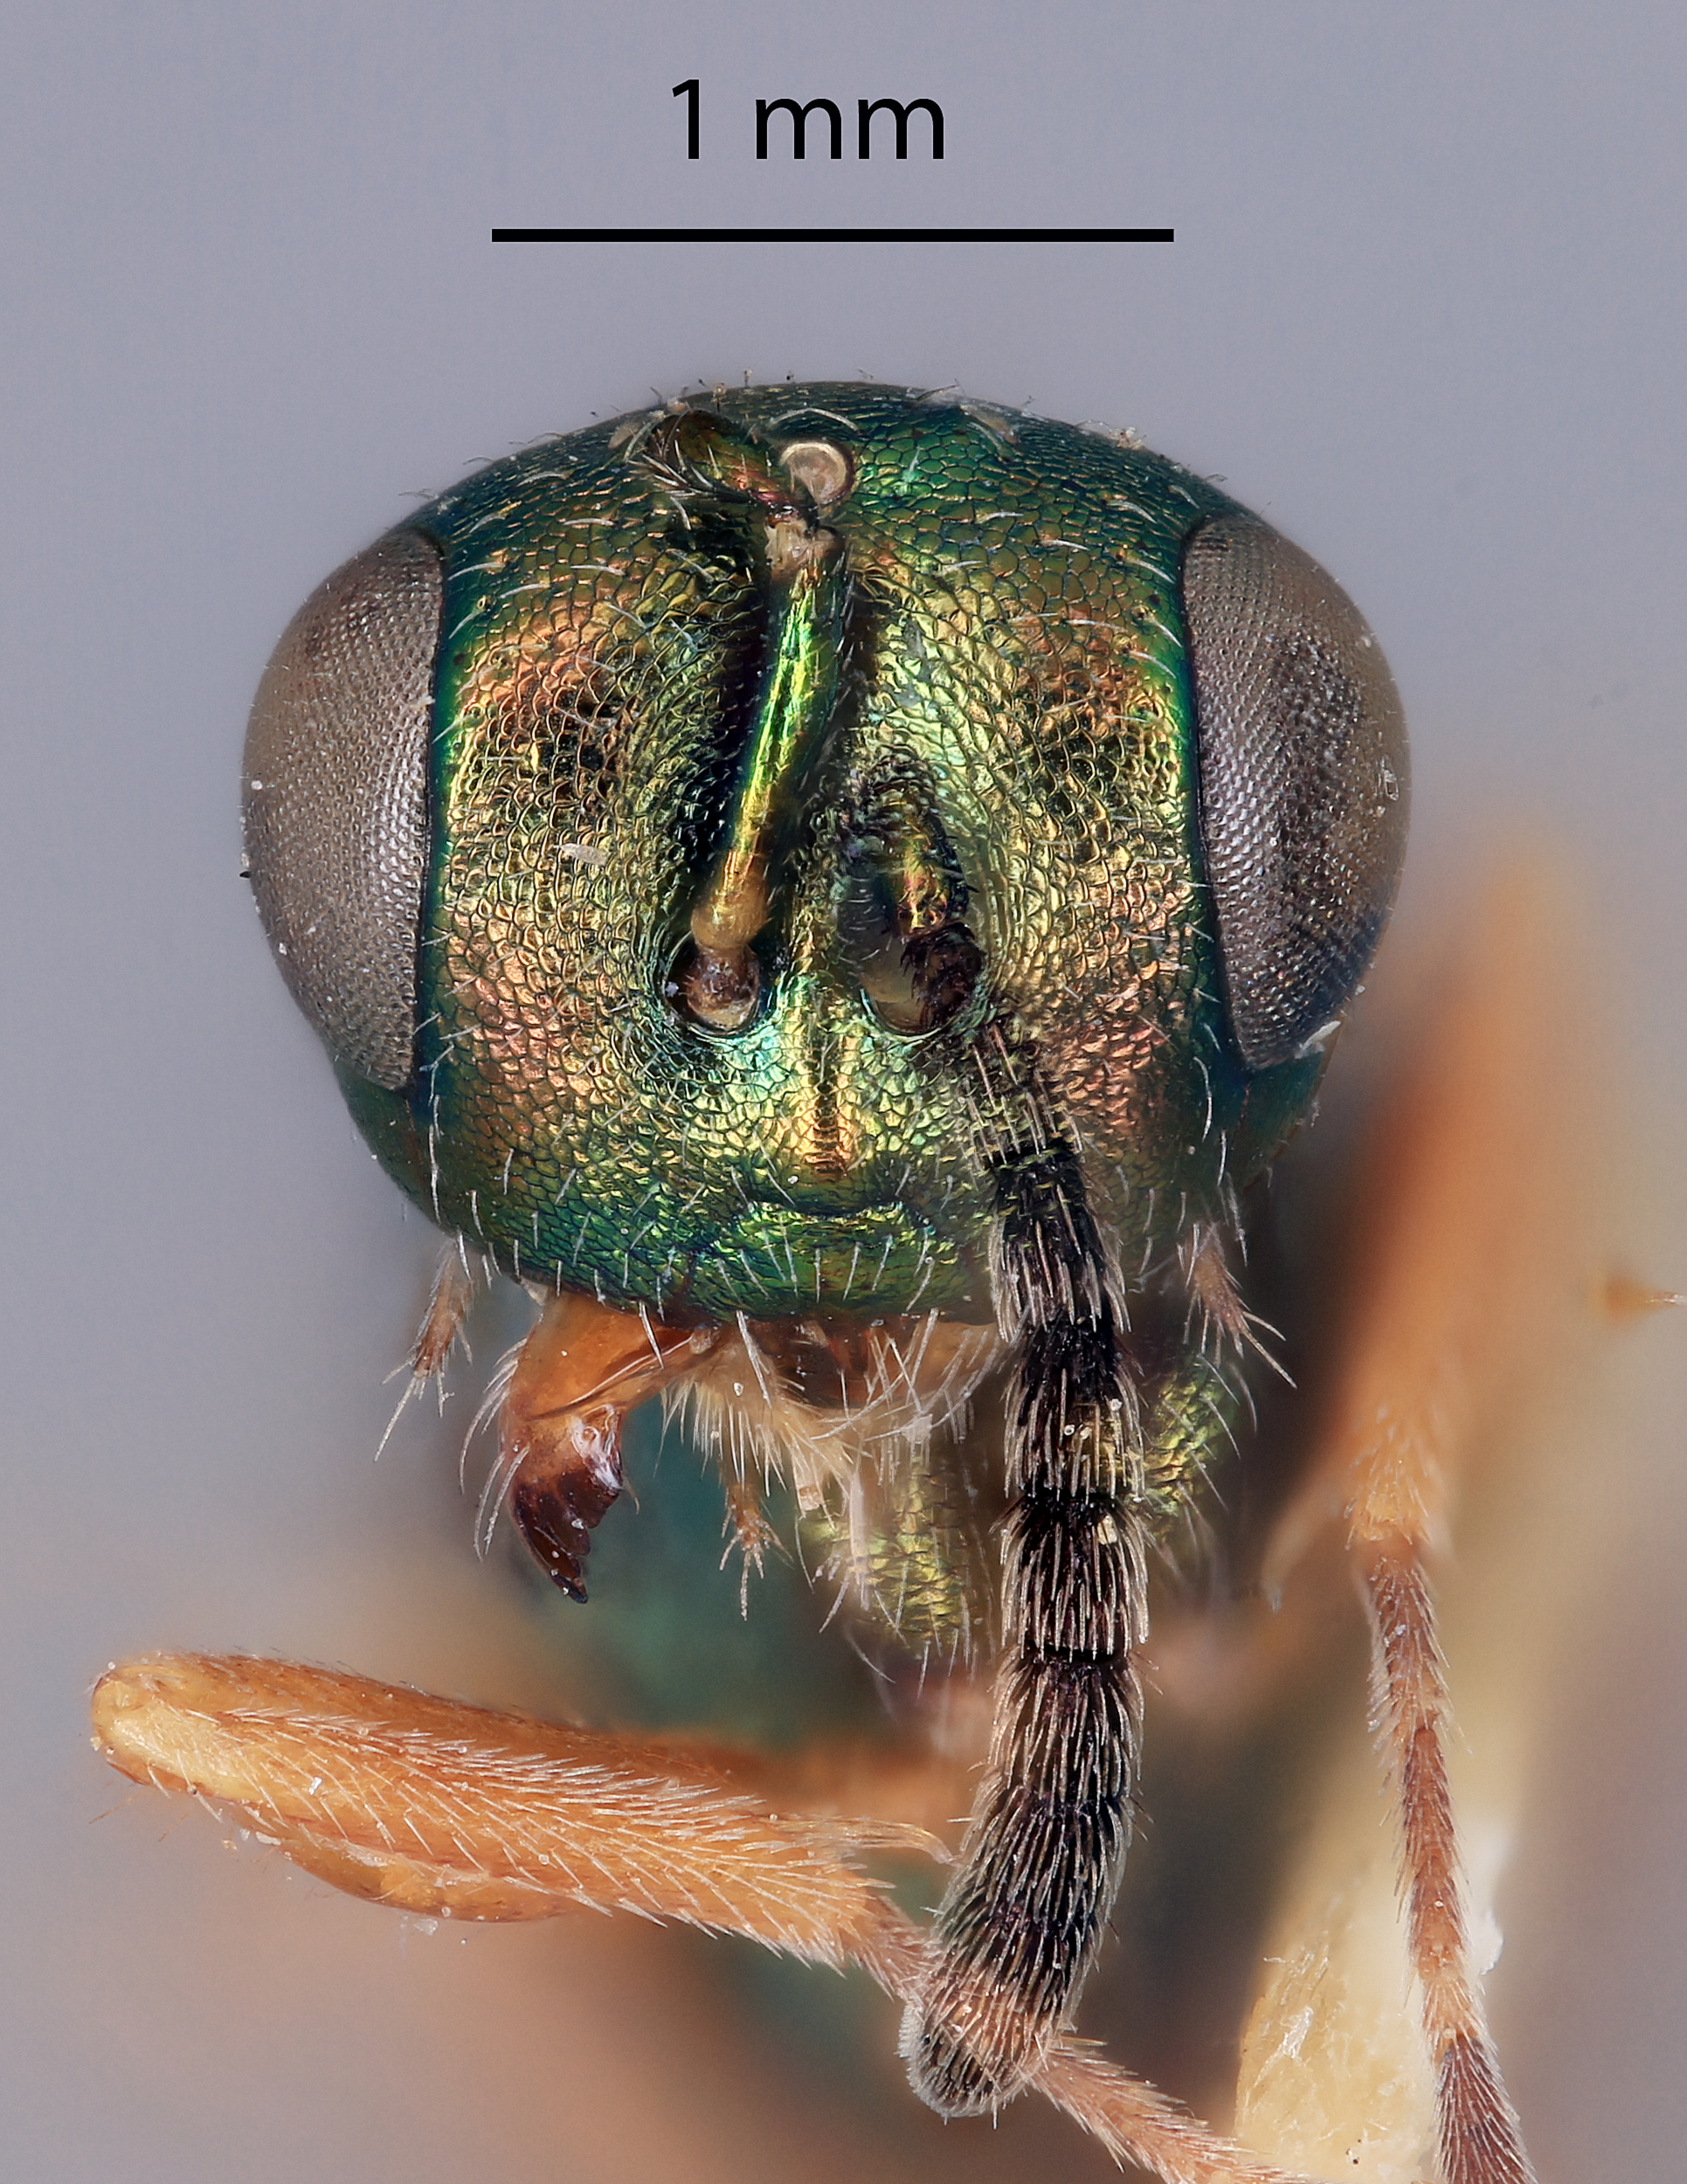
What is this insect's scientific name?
Rhicnocelia punctifrons
